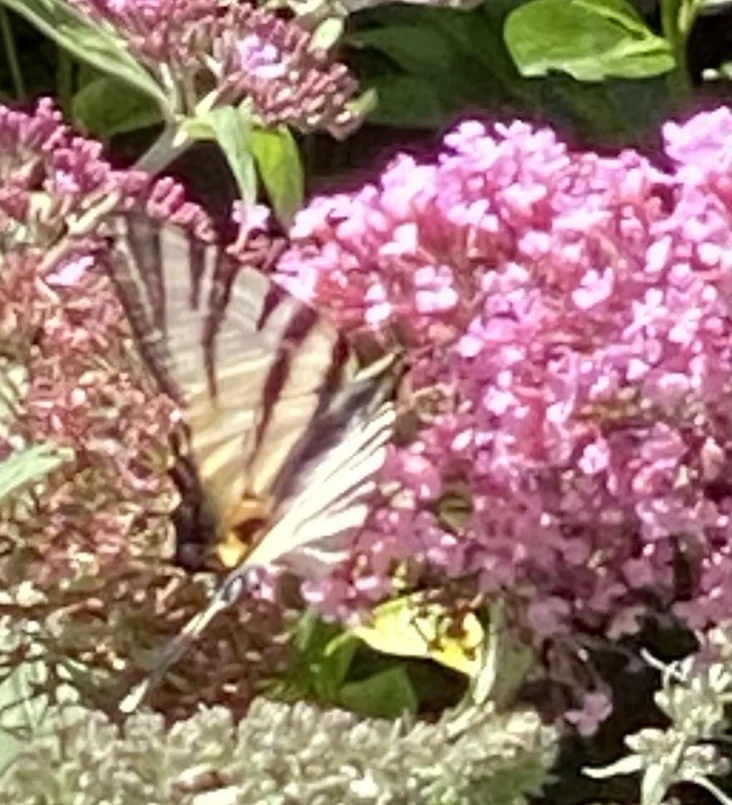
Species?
Iphiclides podalirius
